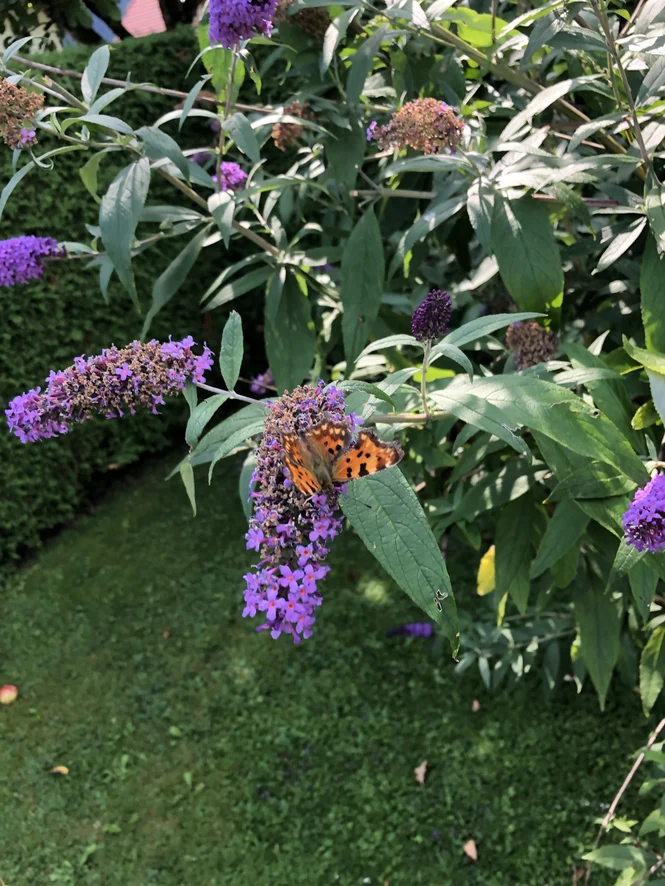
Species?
Polygonia c-album
